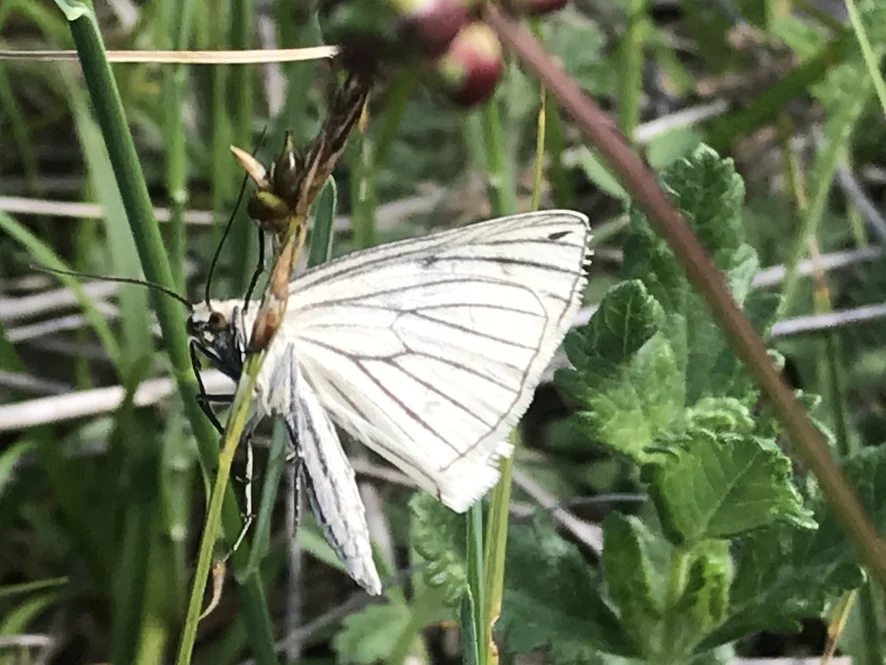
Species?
Siona lineata
